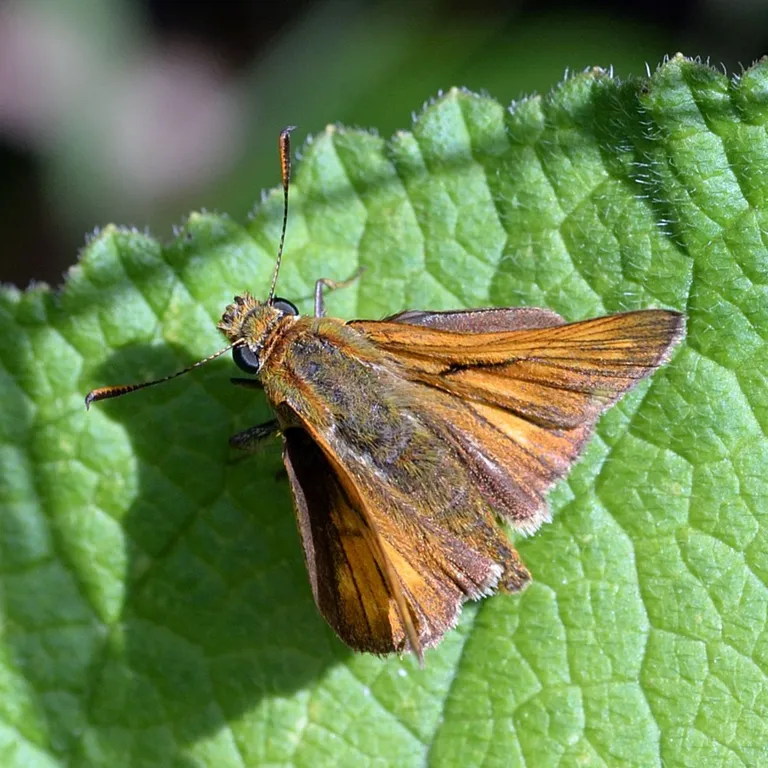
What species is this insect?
Ochlodes sylvanus (also Ochlodes venata)
